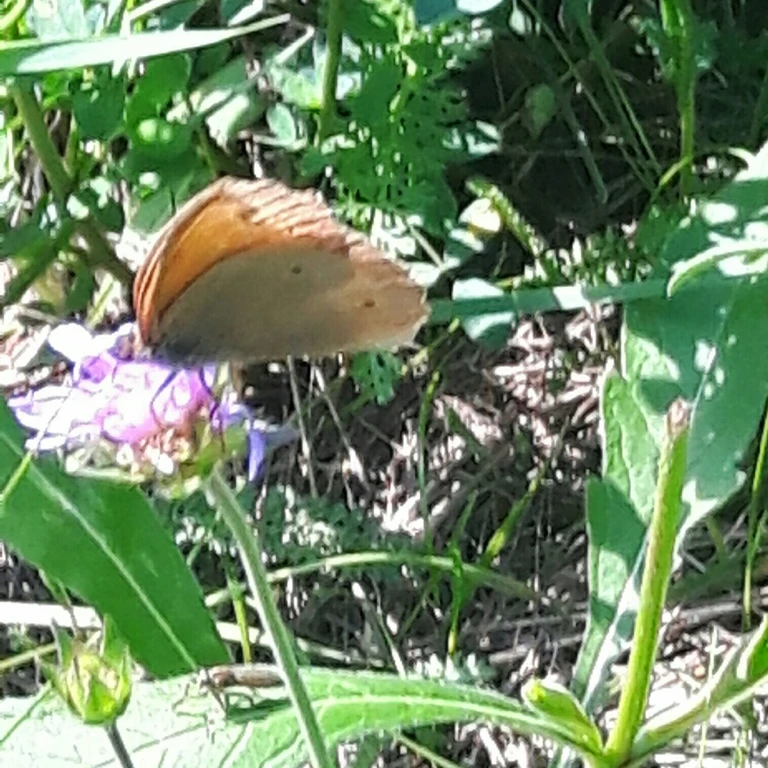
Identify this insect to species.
Maniola jurtina
